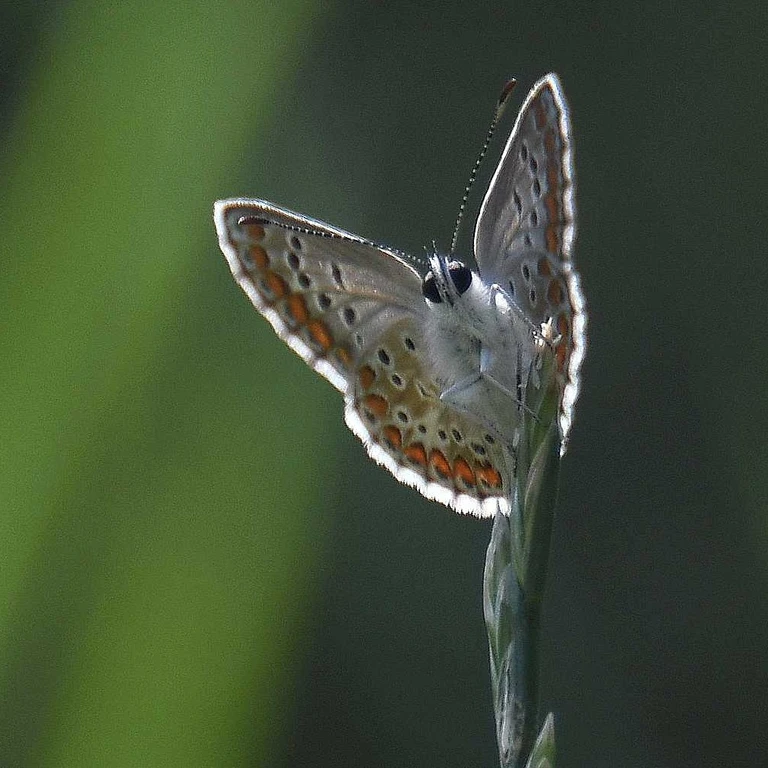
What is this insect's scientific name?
Aricia agestis/artaxerxes
